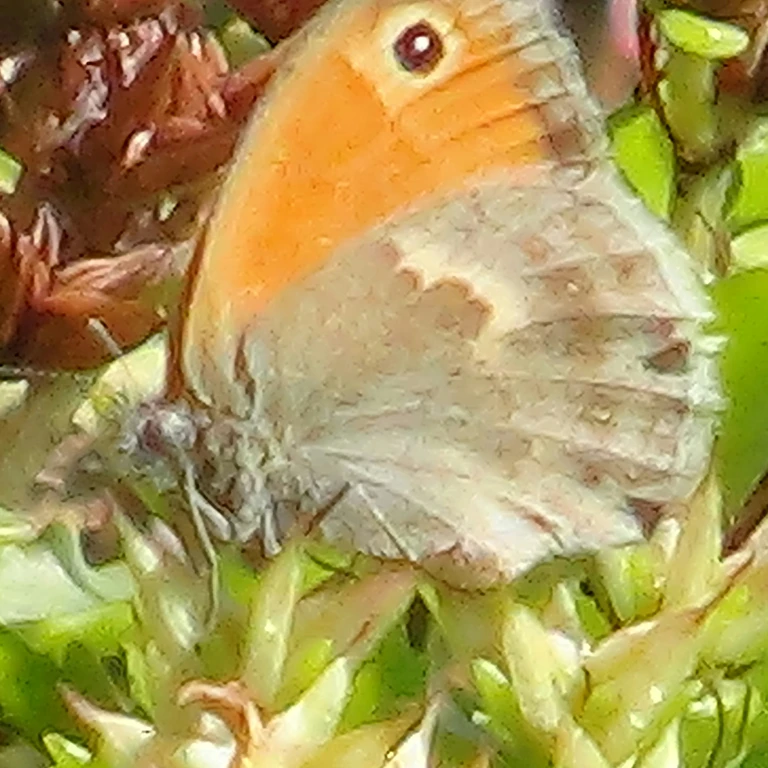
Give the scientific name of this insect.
Coenonympha pamphilus
